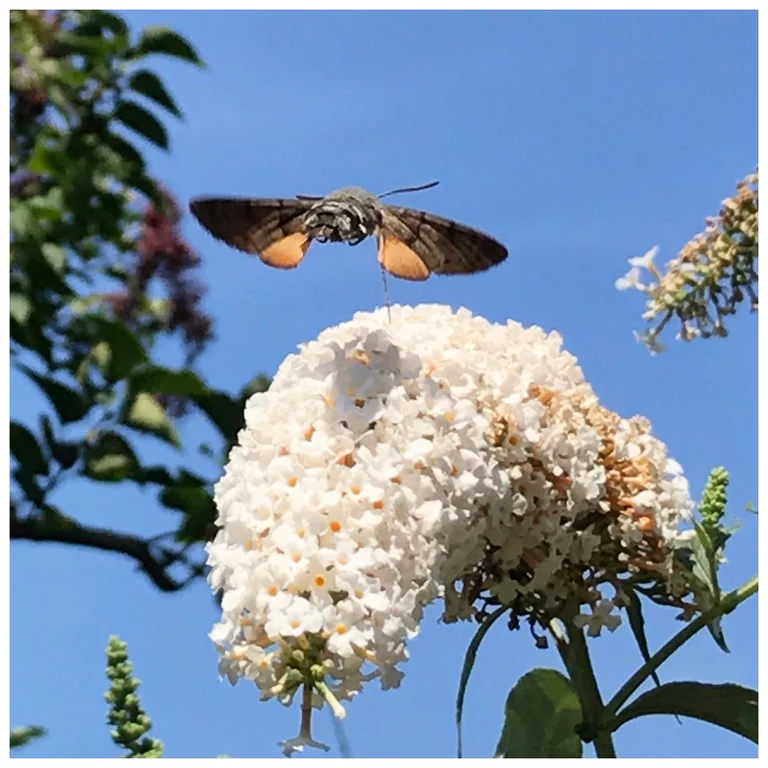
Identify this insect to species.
Macroglossum stellatarum
